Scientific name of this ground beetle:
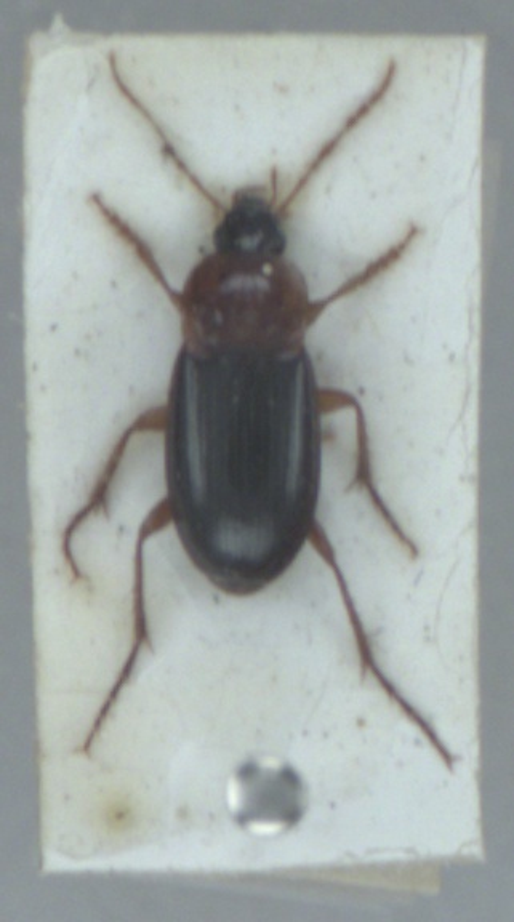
Calathus melanocephalus
